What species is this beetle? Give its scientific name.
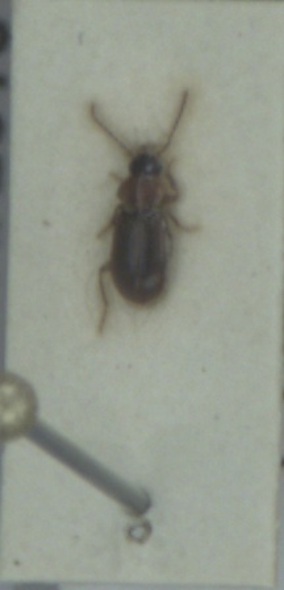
Acupalpus dubius
